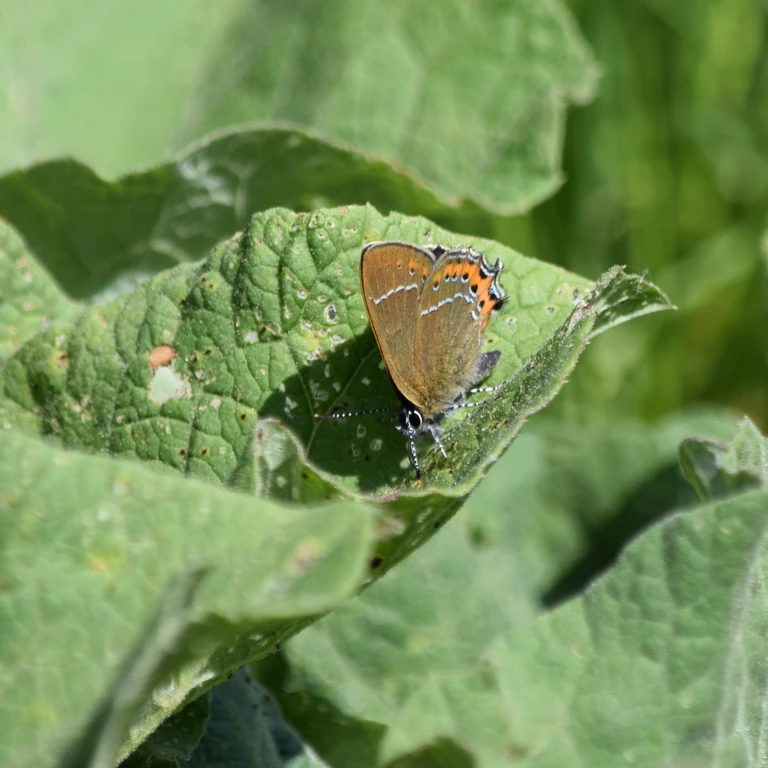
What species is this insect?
Satyrium pruni (also Fixsenia pruni)
